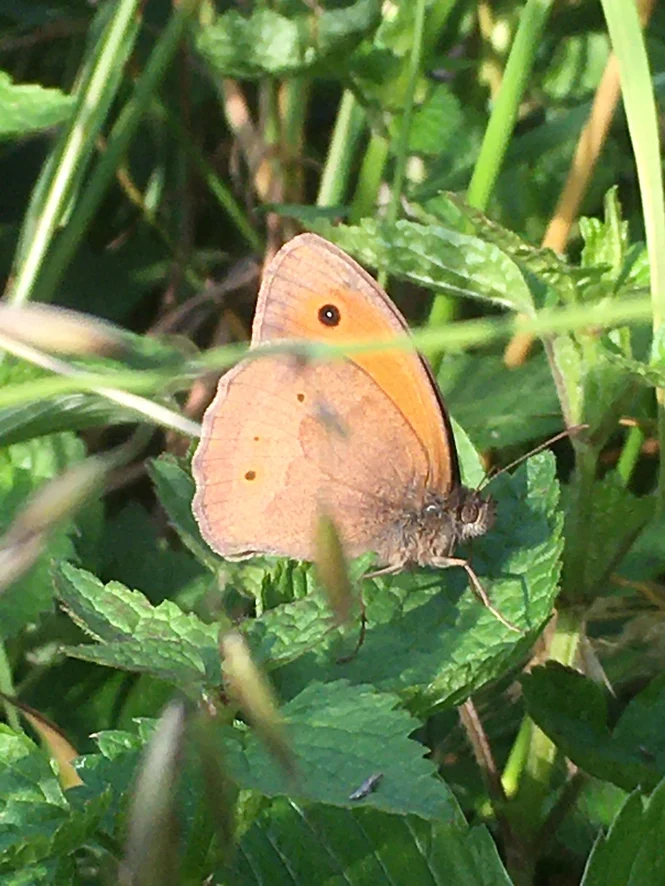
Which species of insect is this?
Maniola jurtina
